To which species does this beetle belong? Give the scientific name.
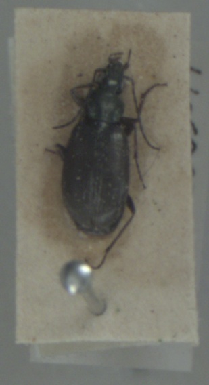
Agonum micans
